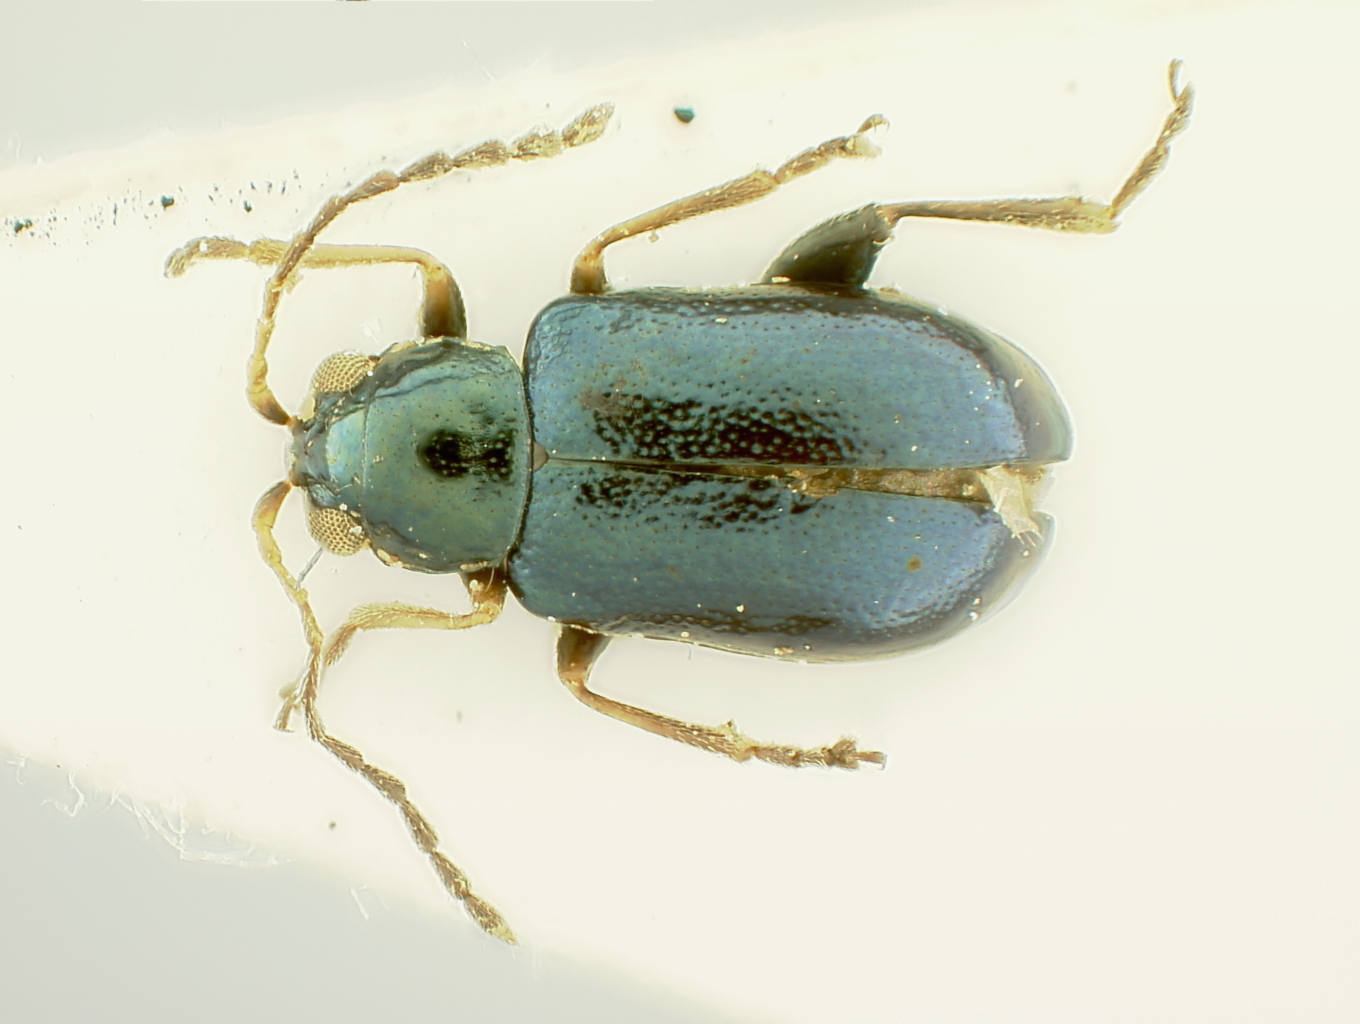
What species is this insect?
Aphthona dhrubi
